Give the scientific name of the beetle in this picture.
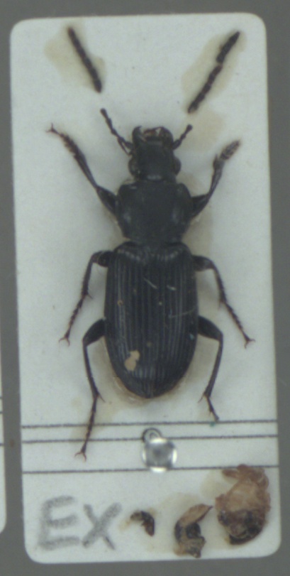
Pterostichus nigrita
